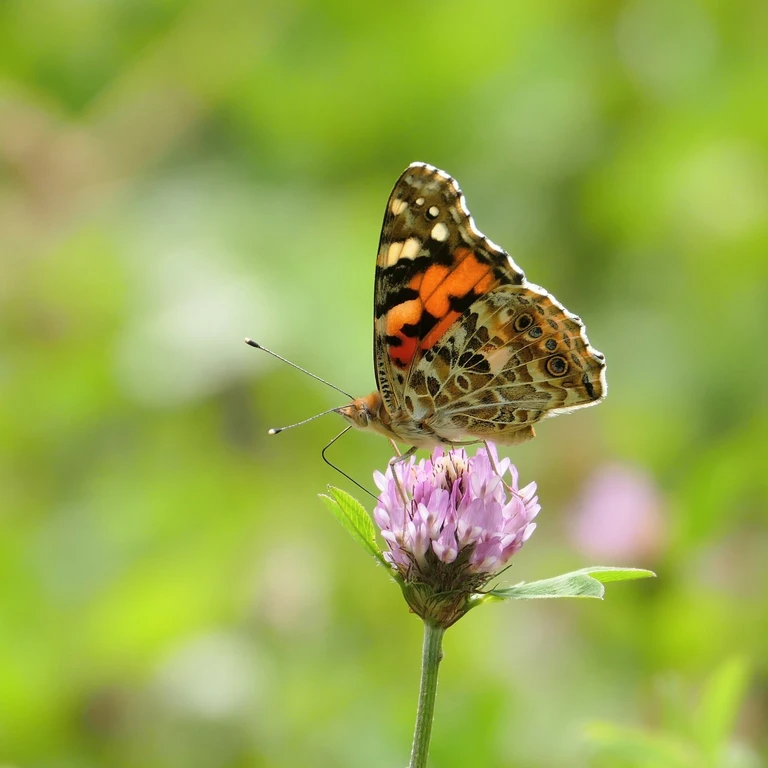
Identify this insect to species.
Vanessa cardui
